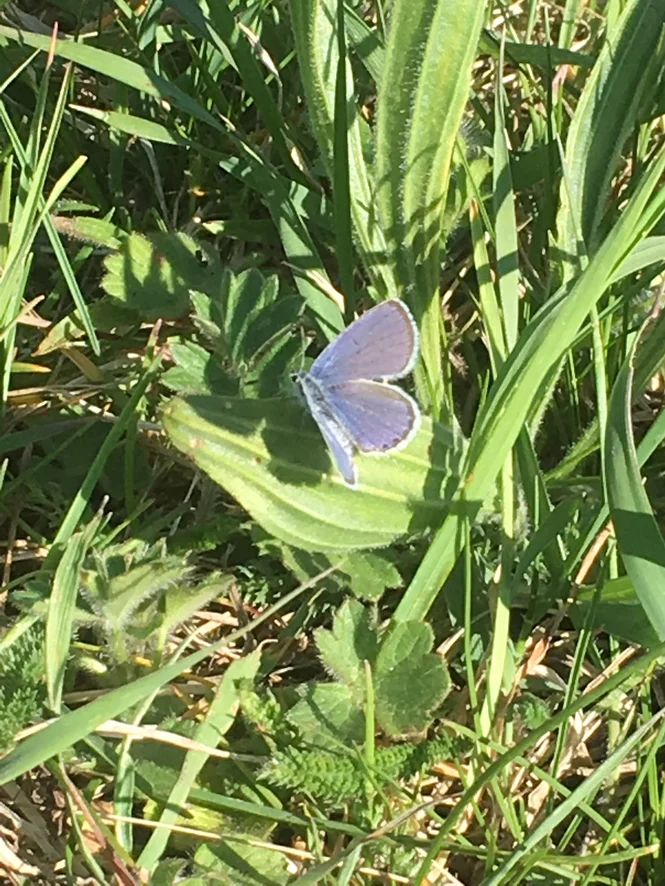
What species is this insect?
Cupido argiades (also Elkalyce argiades)
